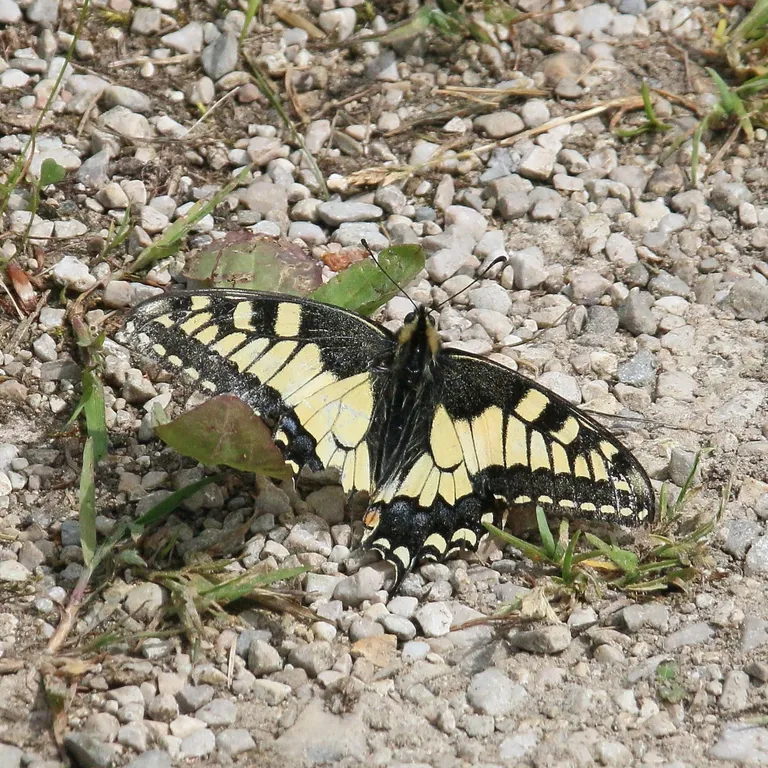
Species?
Papilio machaon
